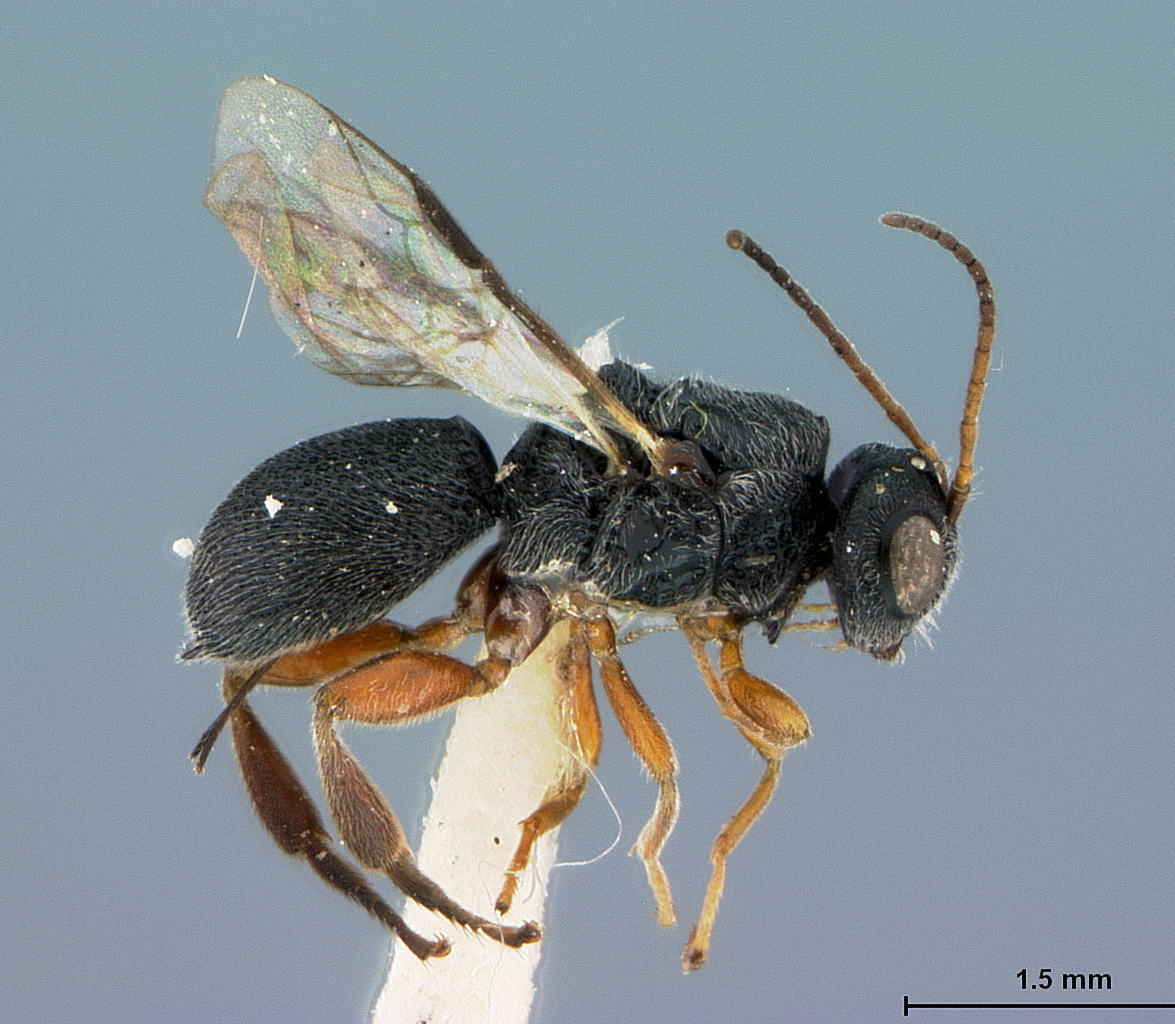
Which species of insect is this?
Urosigalphus australis
